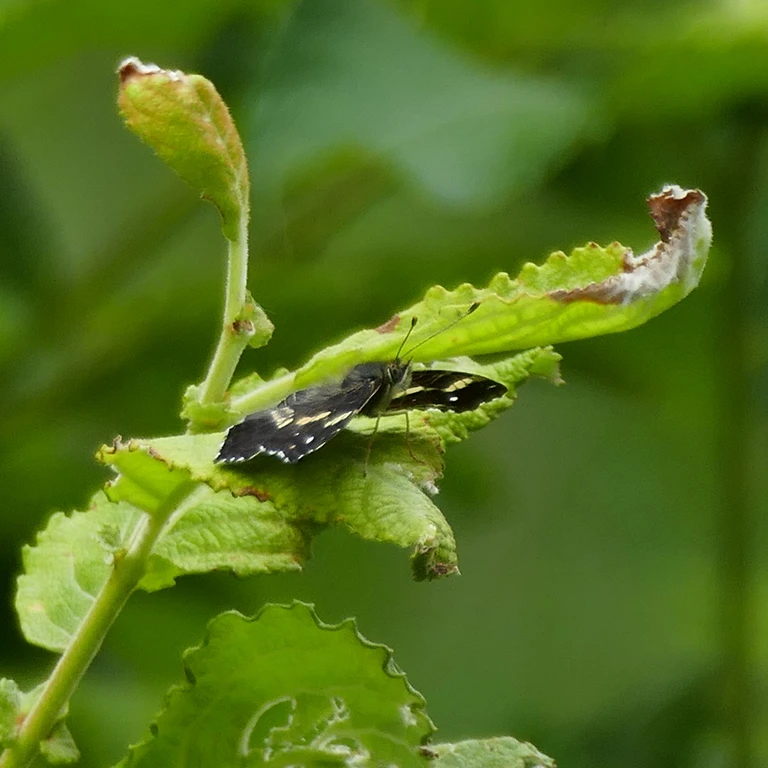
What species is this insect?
Araschnia levana
